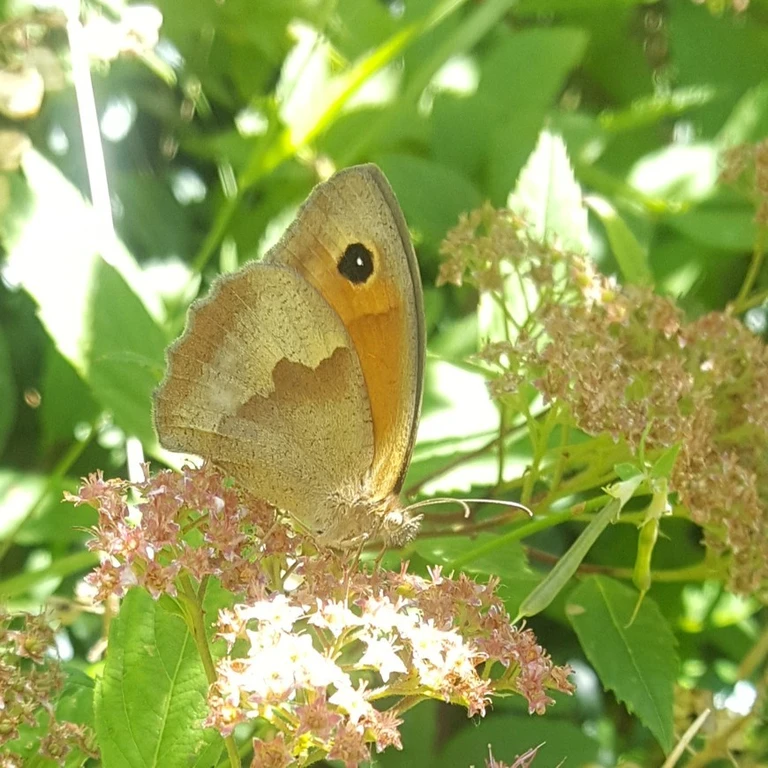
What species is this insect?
Maniola jurtina
